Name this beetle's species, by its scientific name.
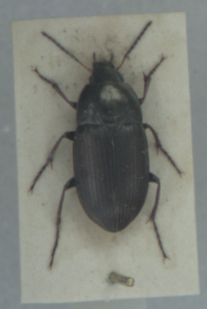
Amara similata
